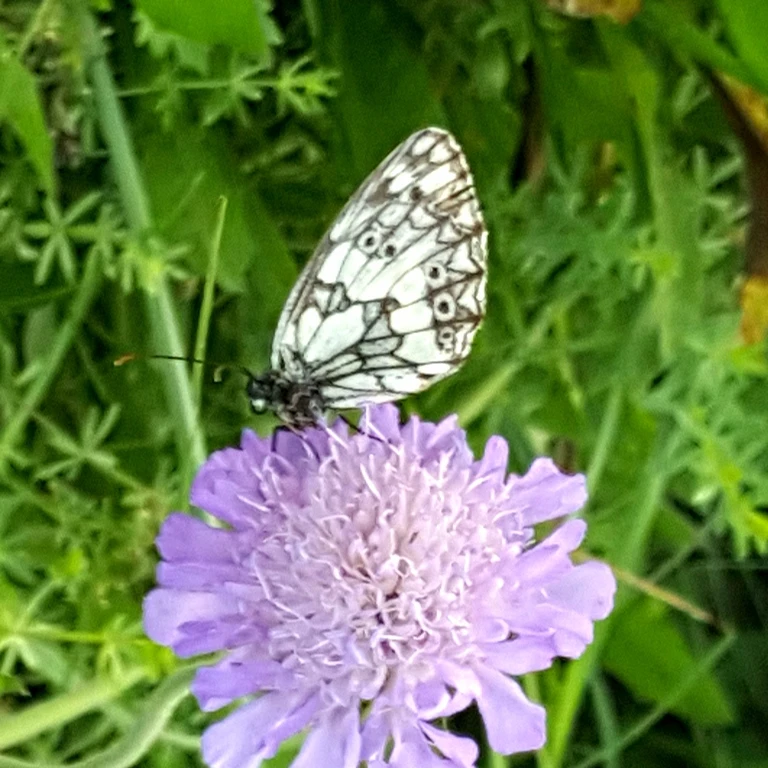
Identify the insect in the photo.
Melanargia galathea
